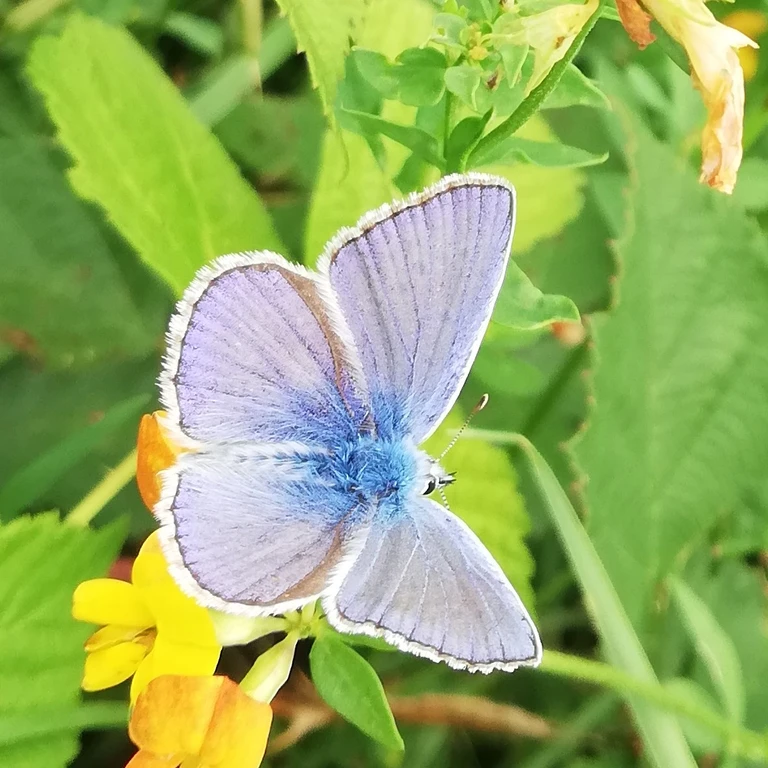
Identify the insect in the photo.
Polyommatus icarus
